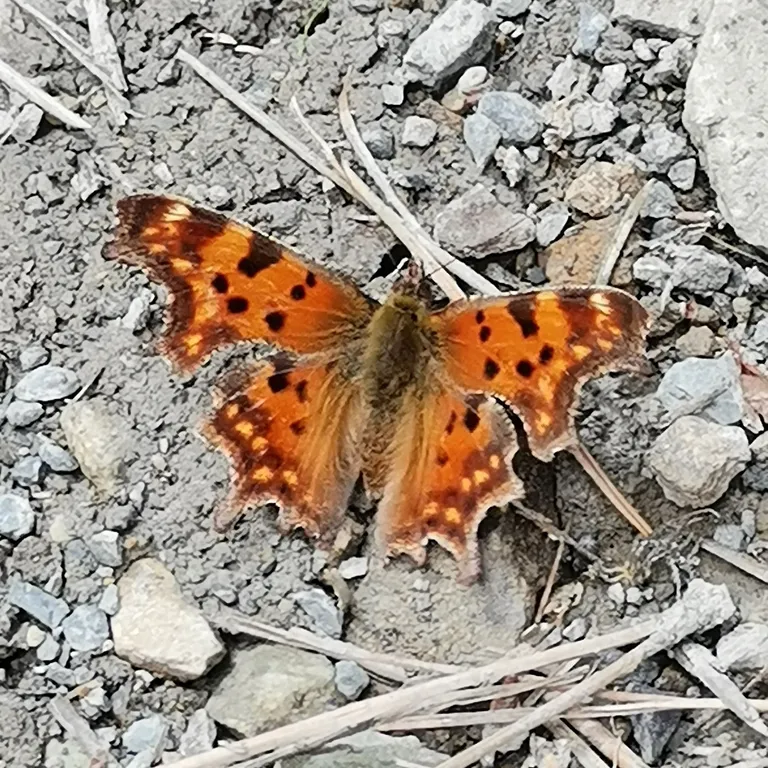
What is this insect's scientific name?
Polygonia c-album
